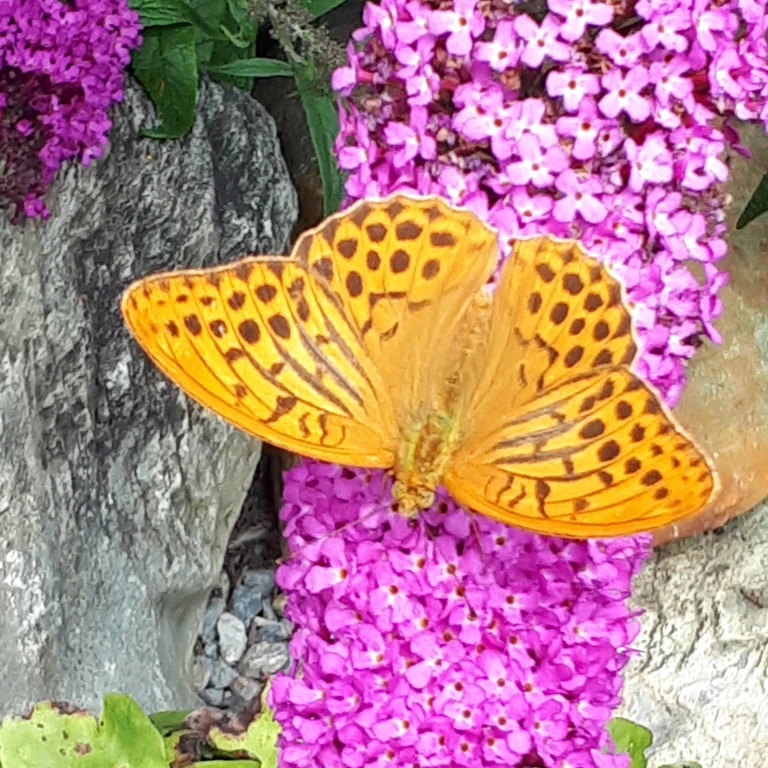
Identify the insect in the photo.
Argynnis paphia
